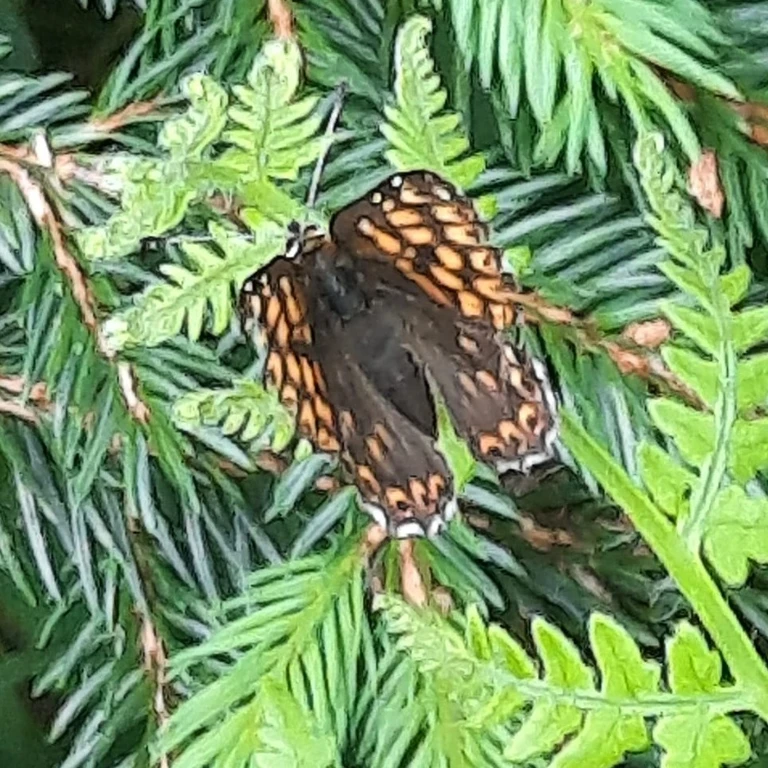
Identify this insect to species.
Hamearis lucina
